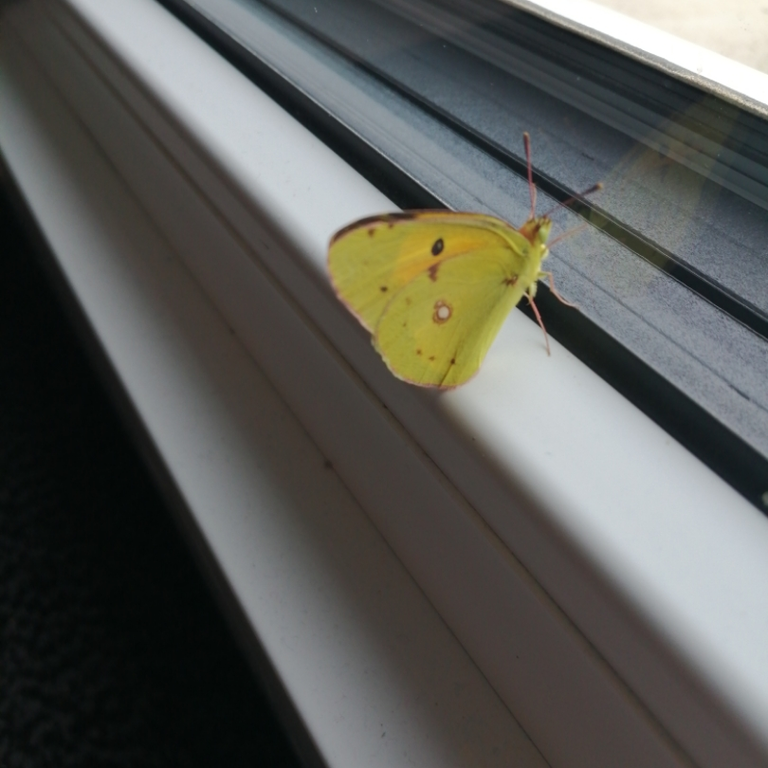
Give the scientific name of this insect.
Colias croceus
